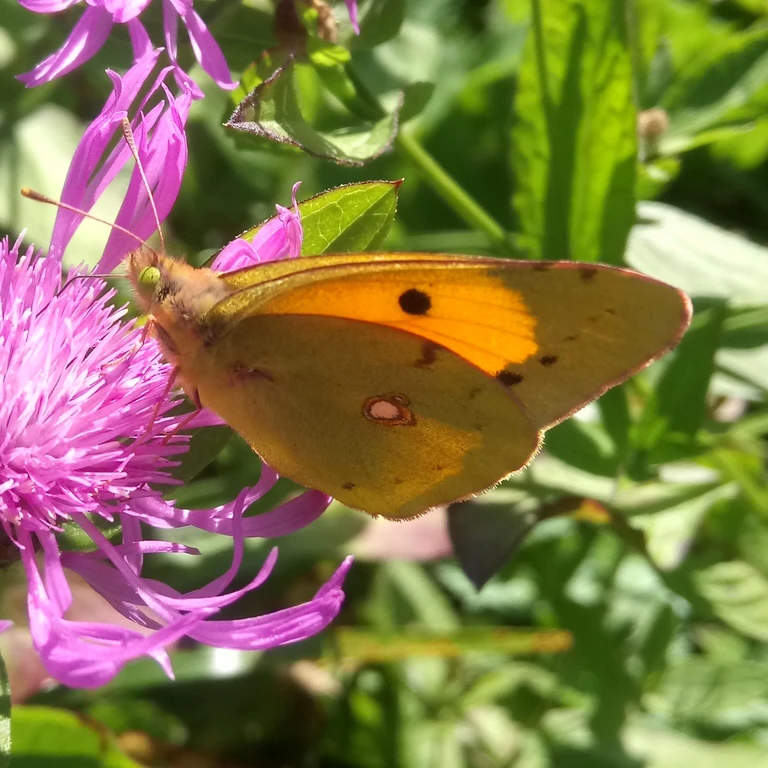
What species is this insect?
Colias croceus
